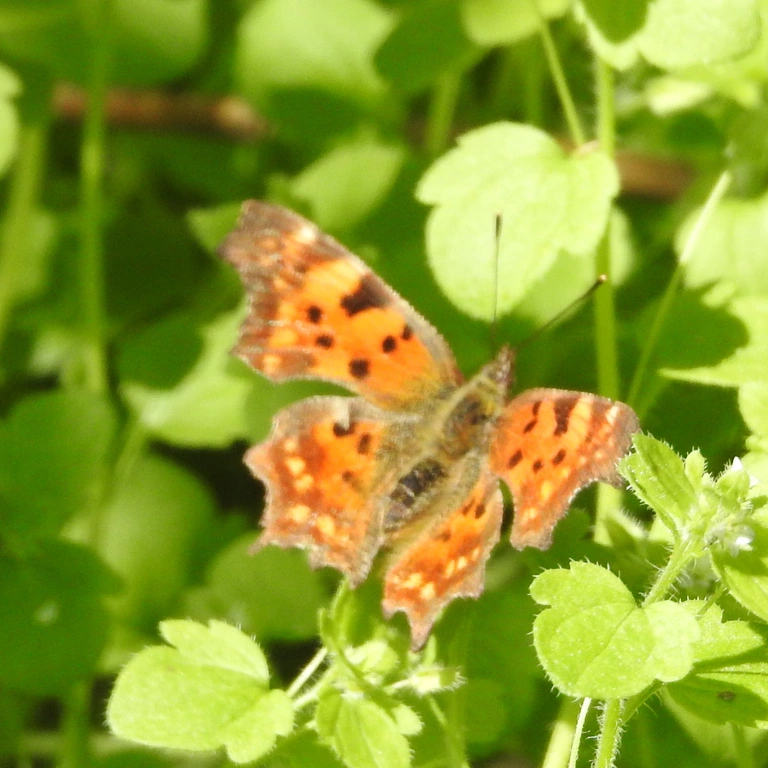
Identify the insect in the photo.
Polygonia c-album
